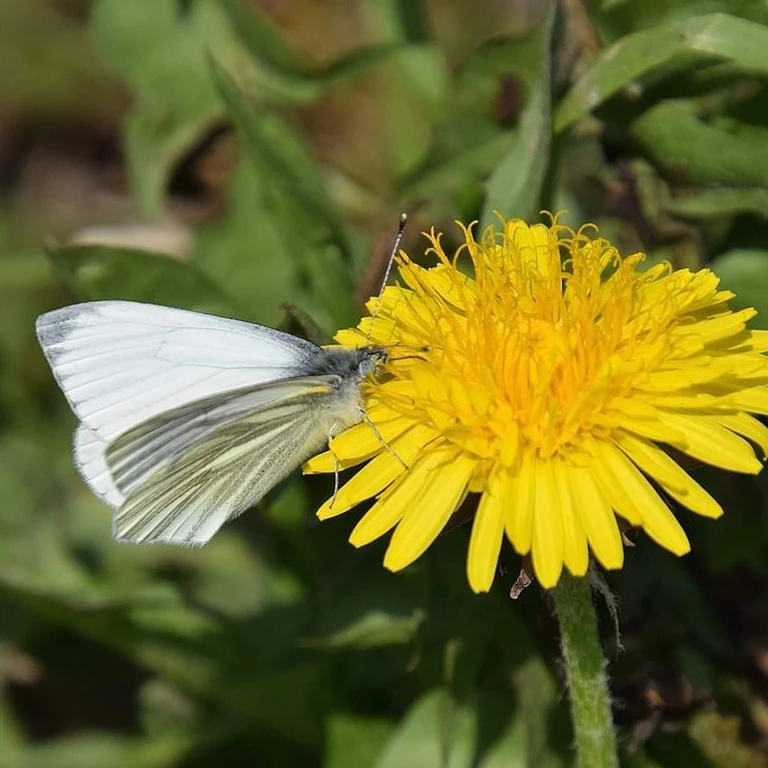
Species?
Pieris napi
